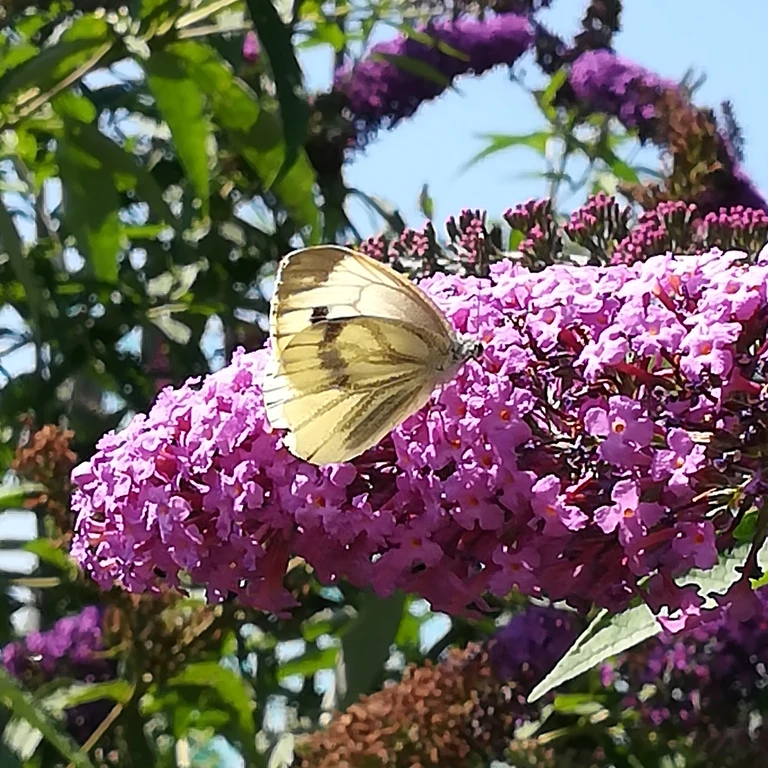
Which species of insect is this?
Pieris napi
